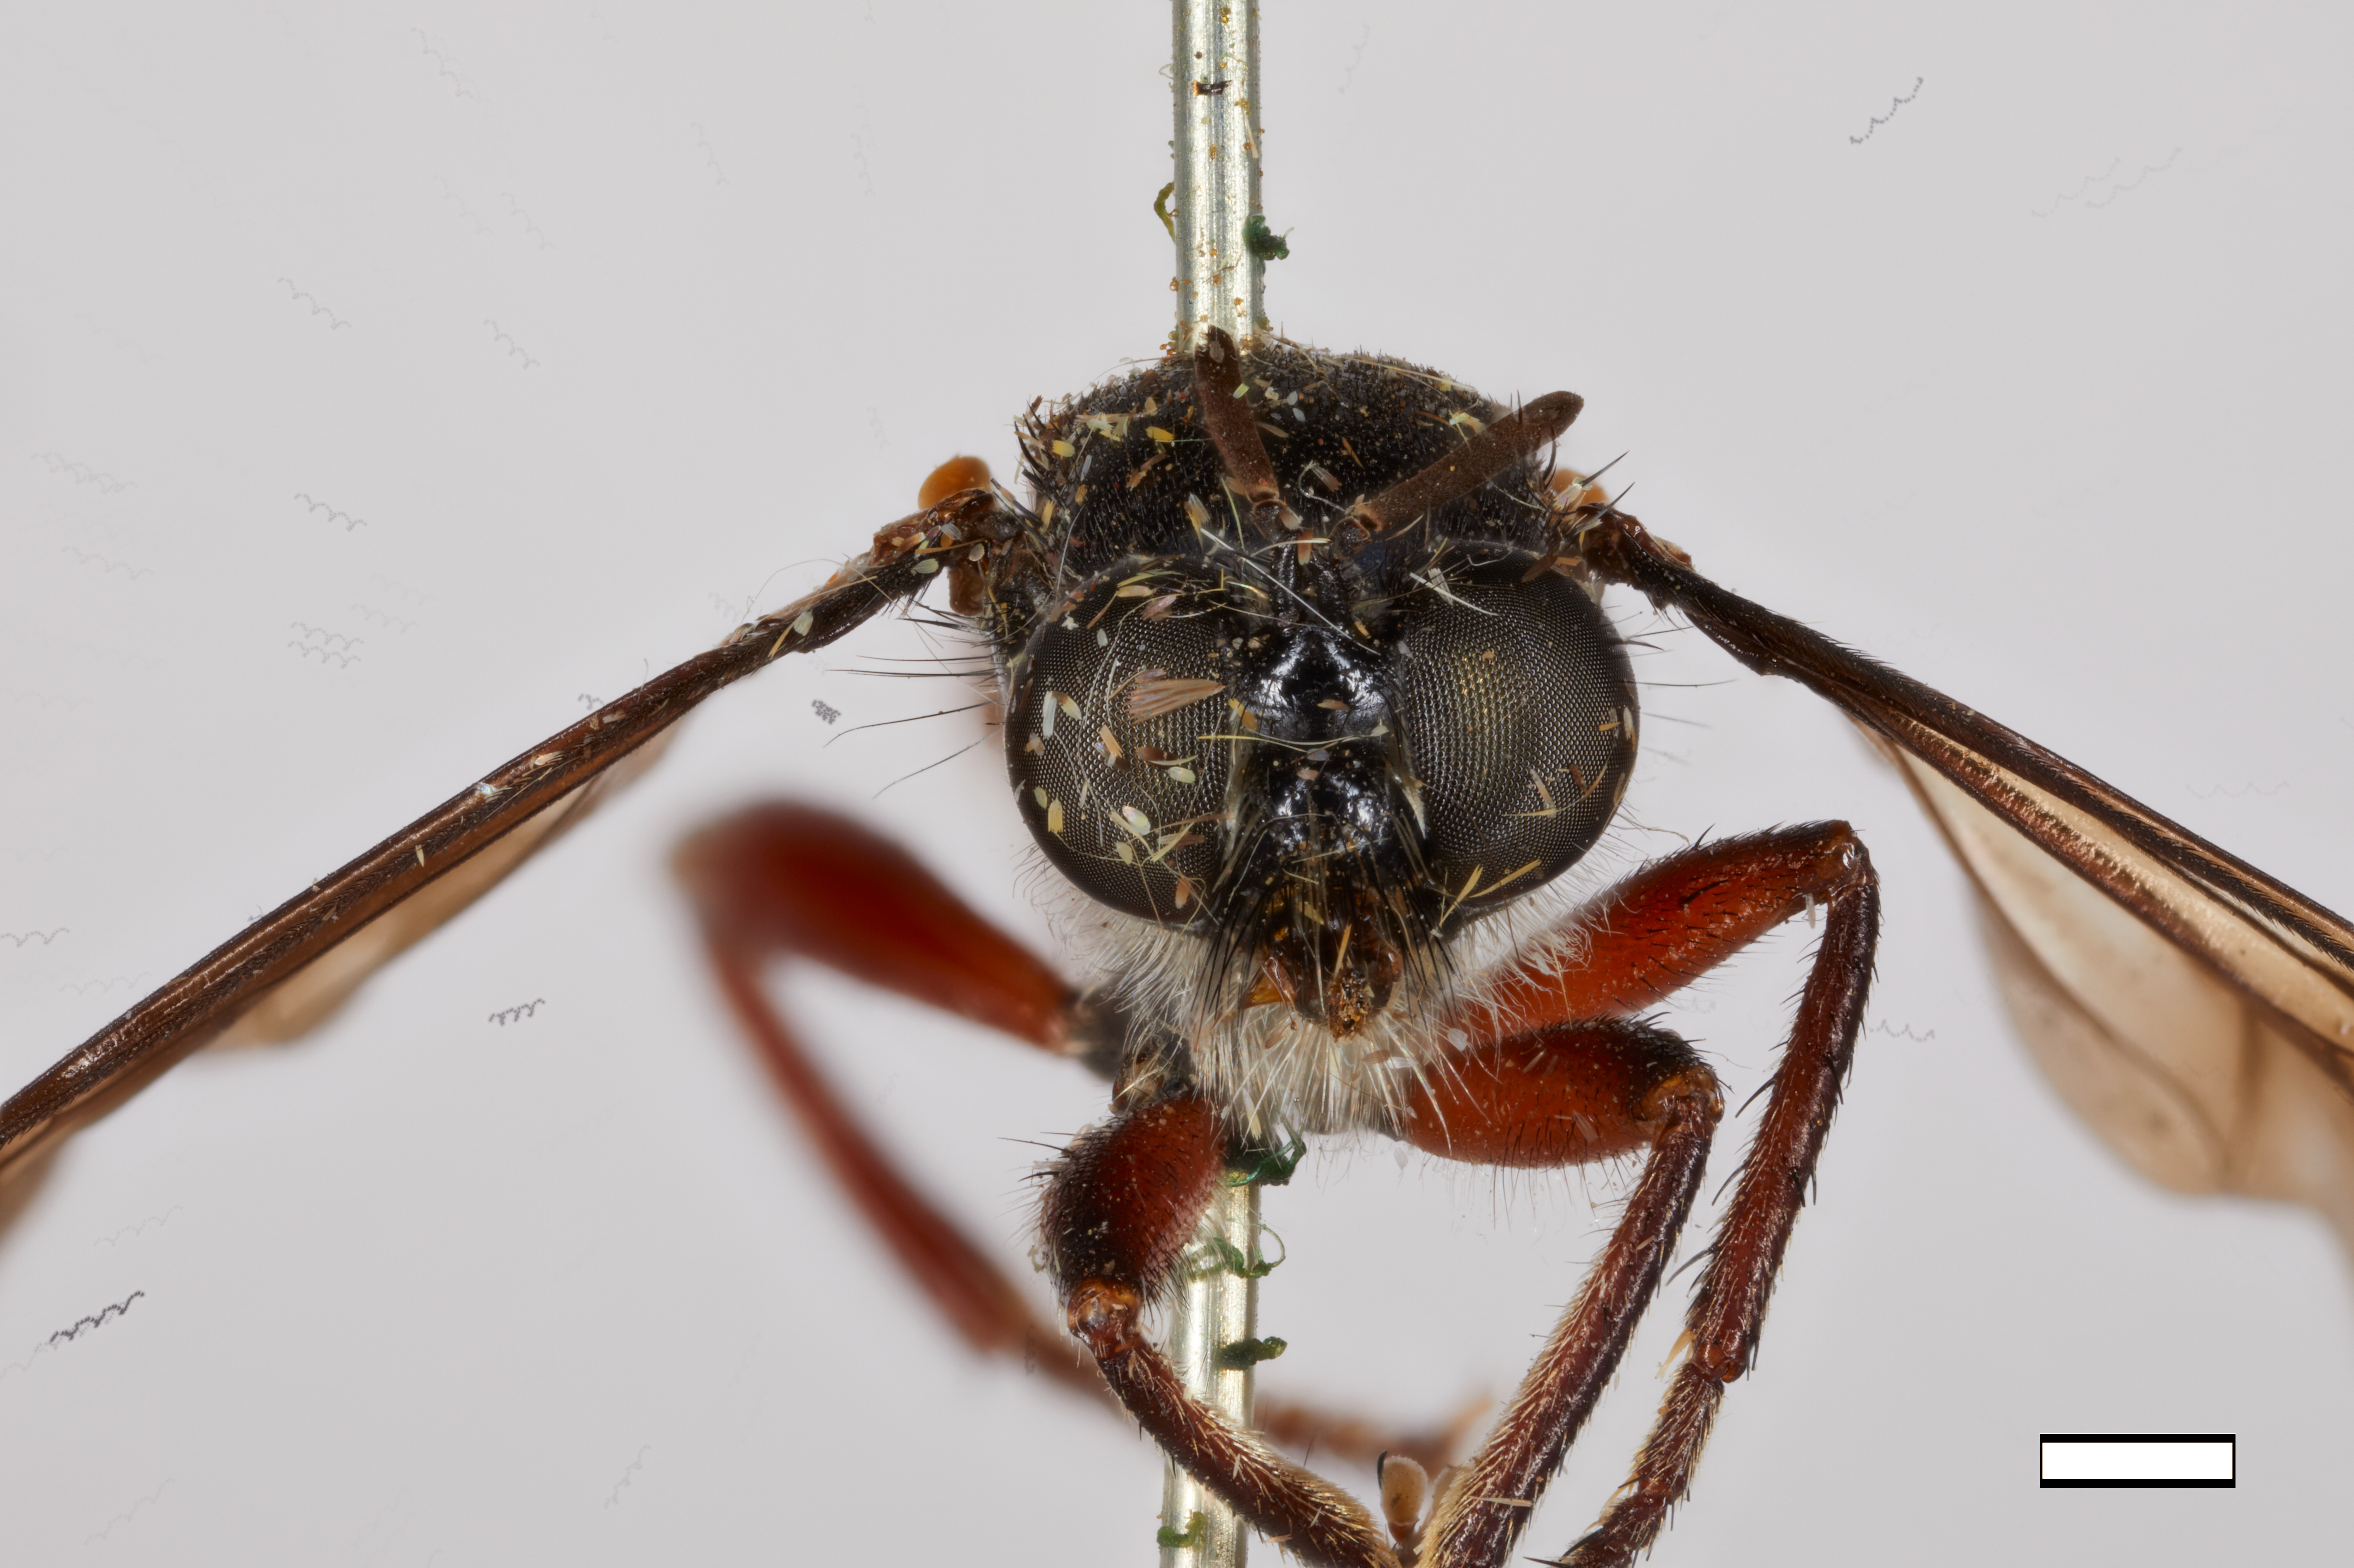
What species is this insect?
Laphria felis
